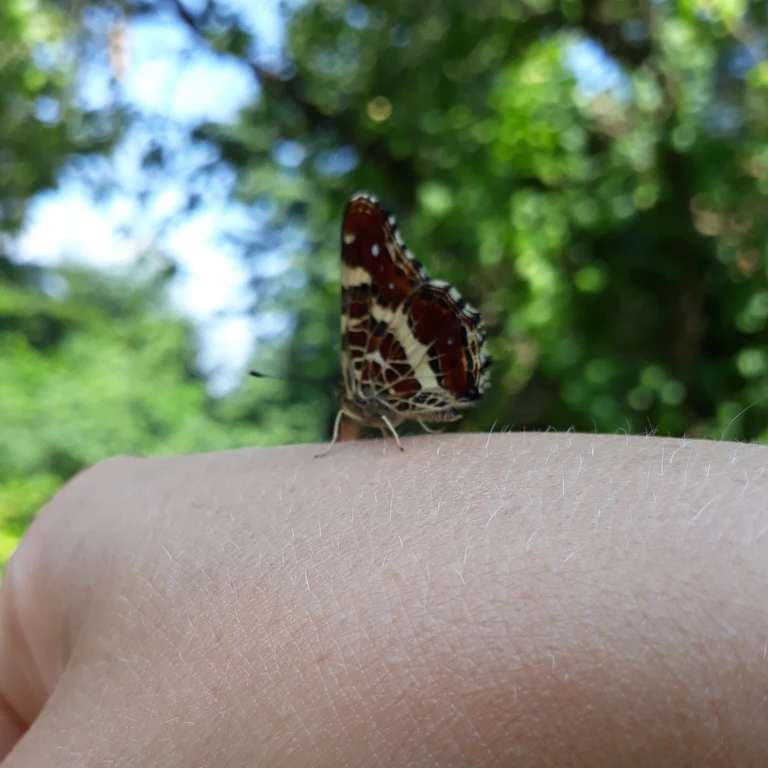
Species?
Araschnia levana
